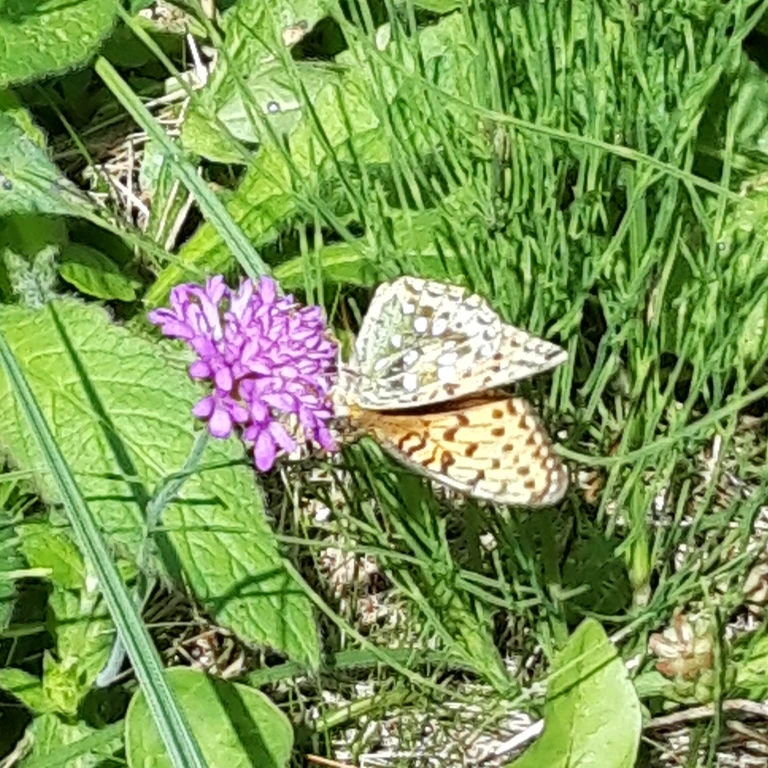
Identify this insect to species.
Speyeria aglaja
